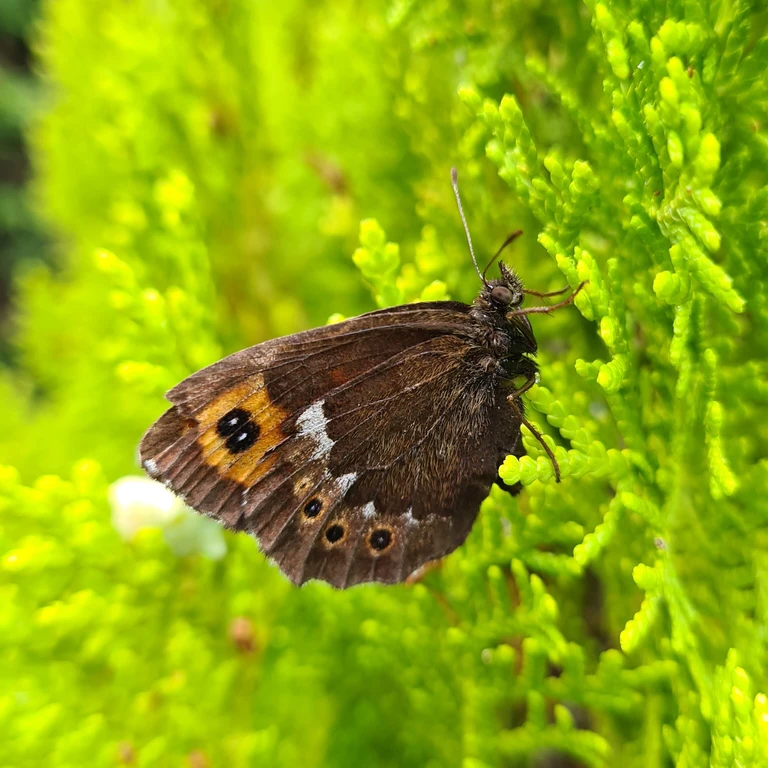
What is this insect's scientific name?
Erebia ligea
